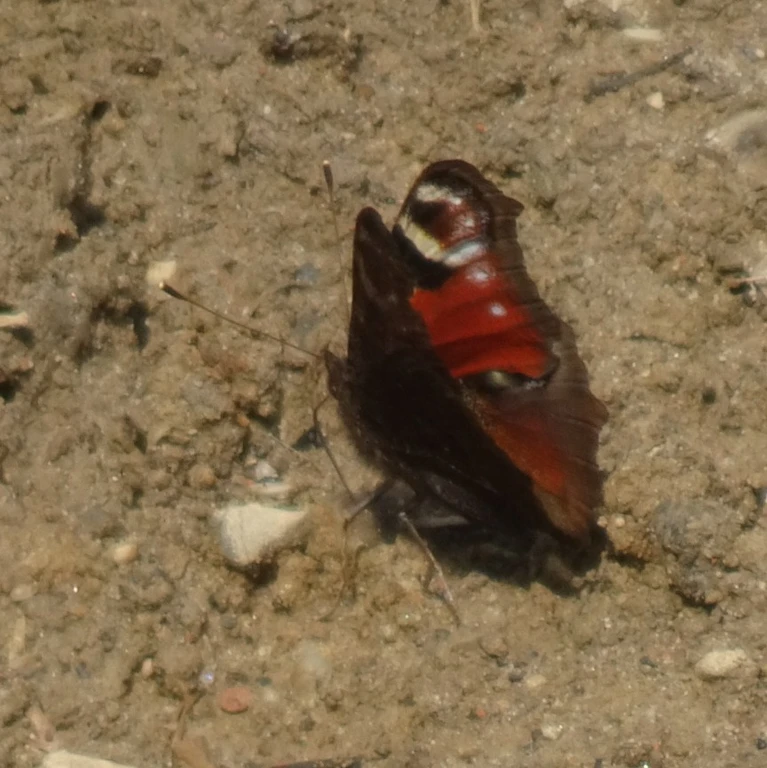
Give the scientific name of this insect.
Aglais io
